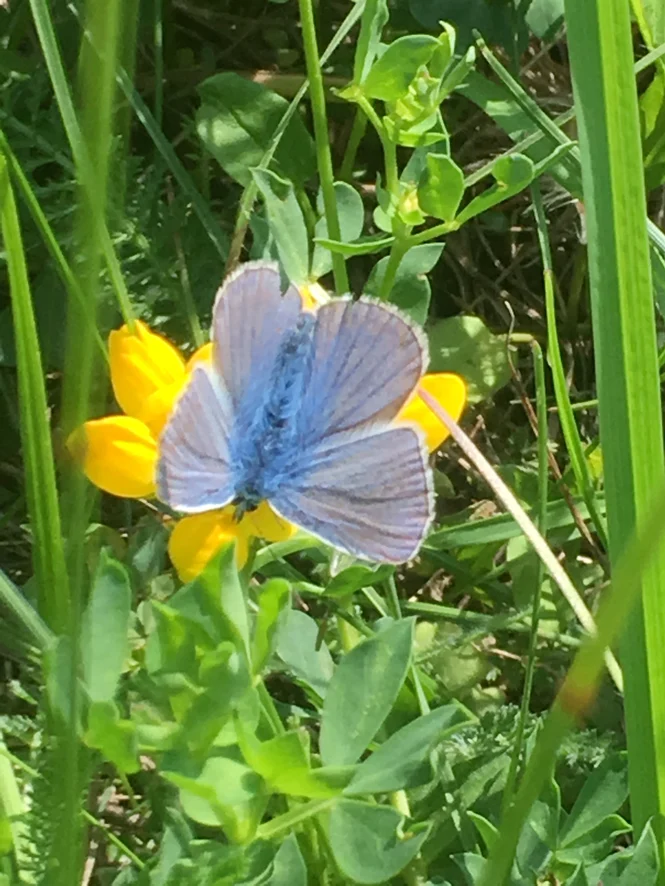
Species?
Polyommatus icarus
